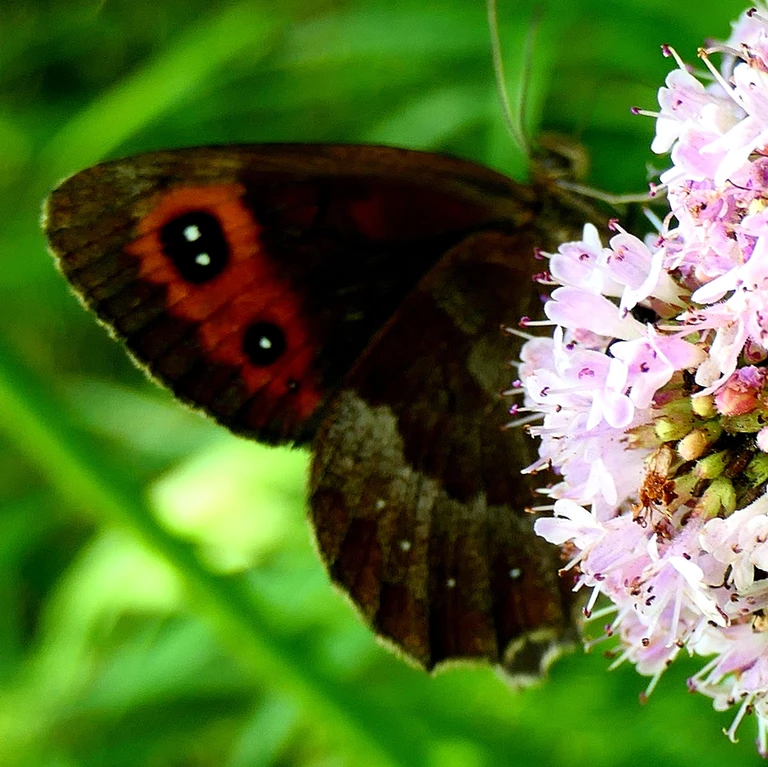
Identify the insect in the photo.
Erebia aethiops
